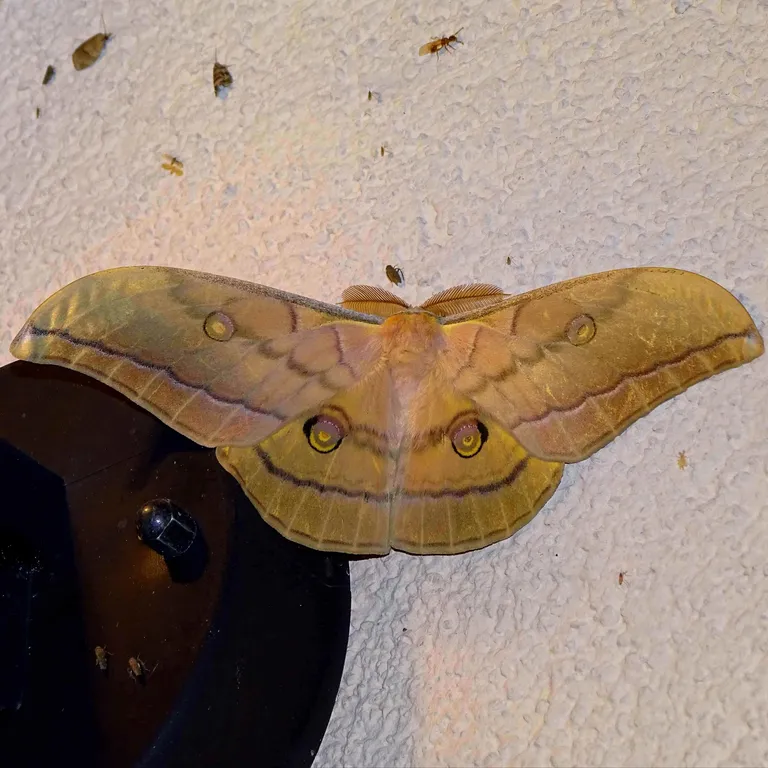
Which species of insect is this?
Antheraea yamamai
